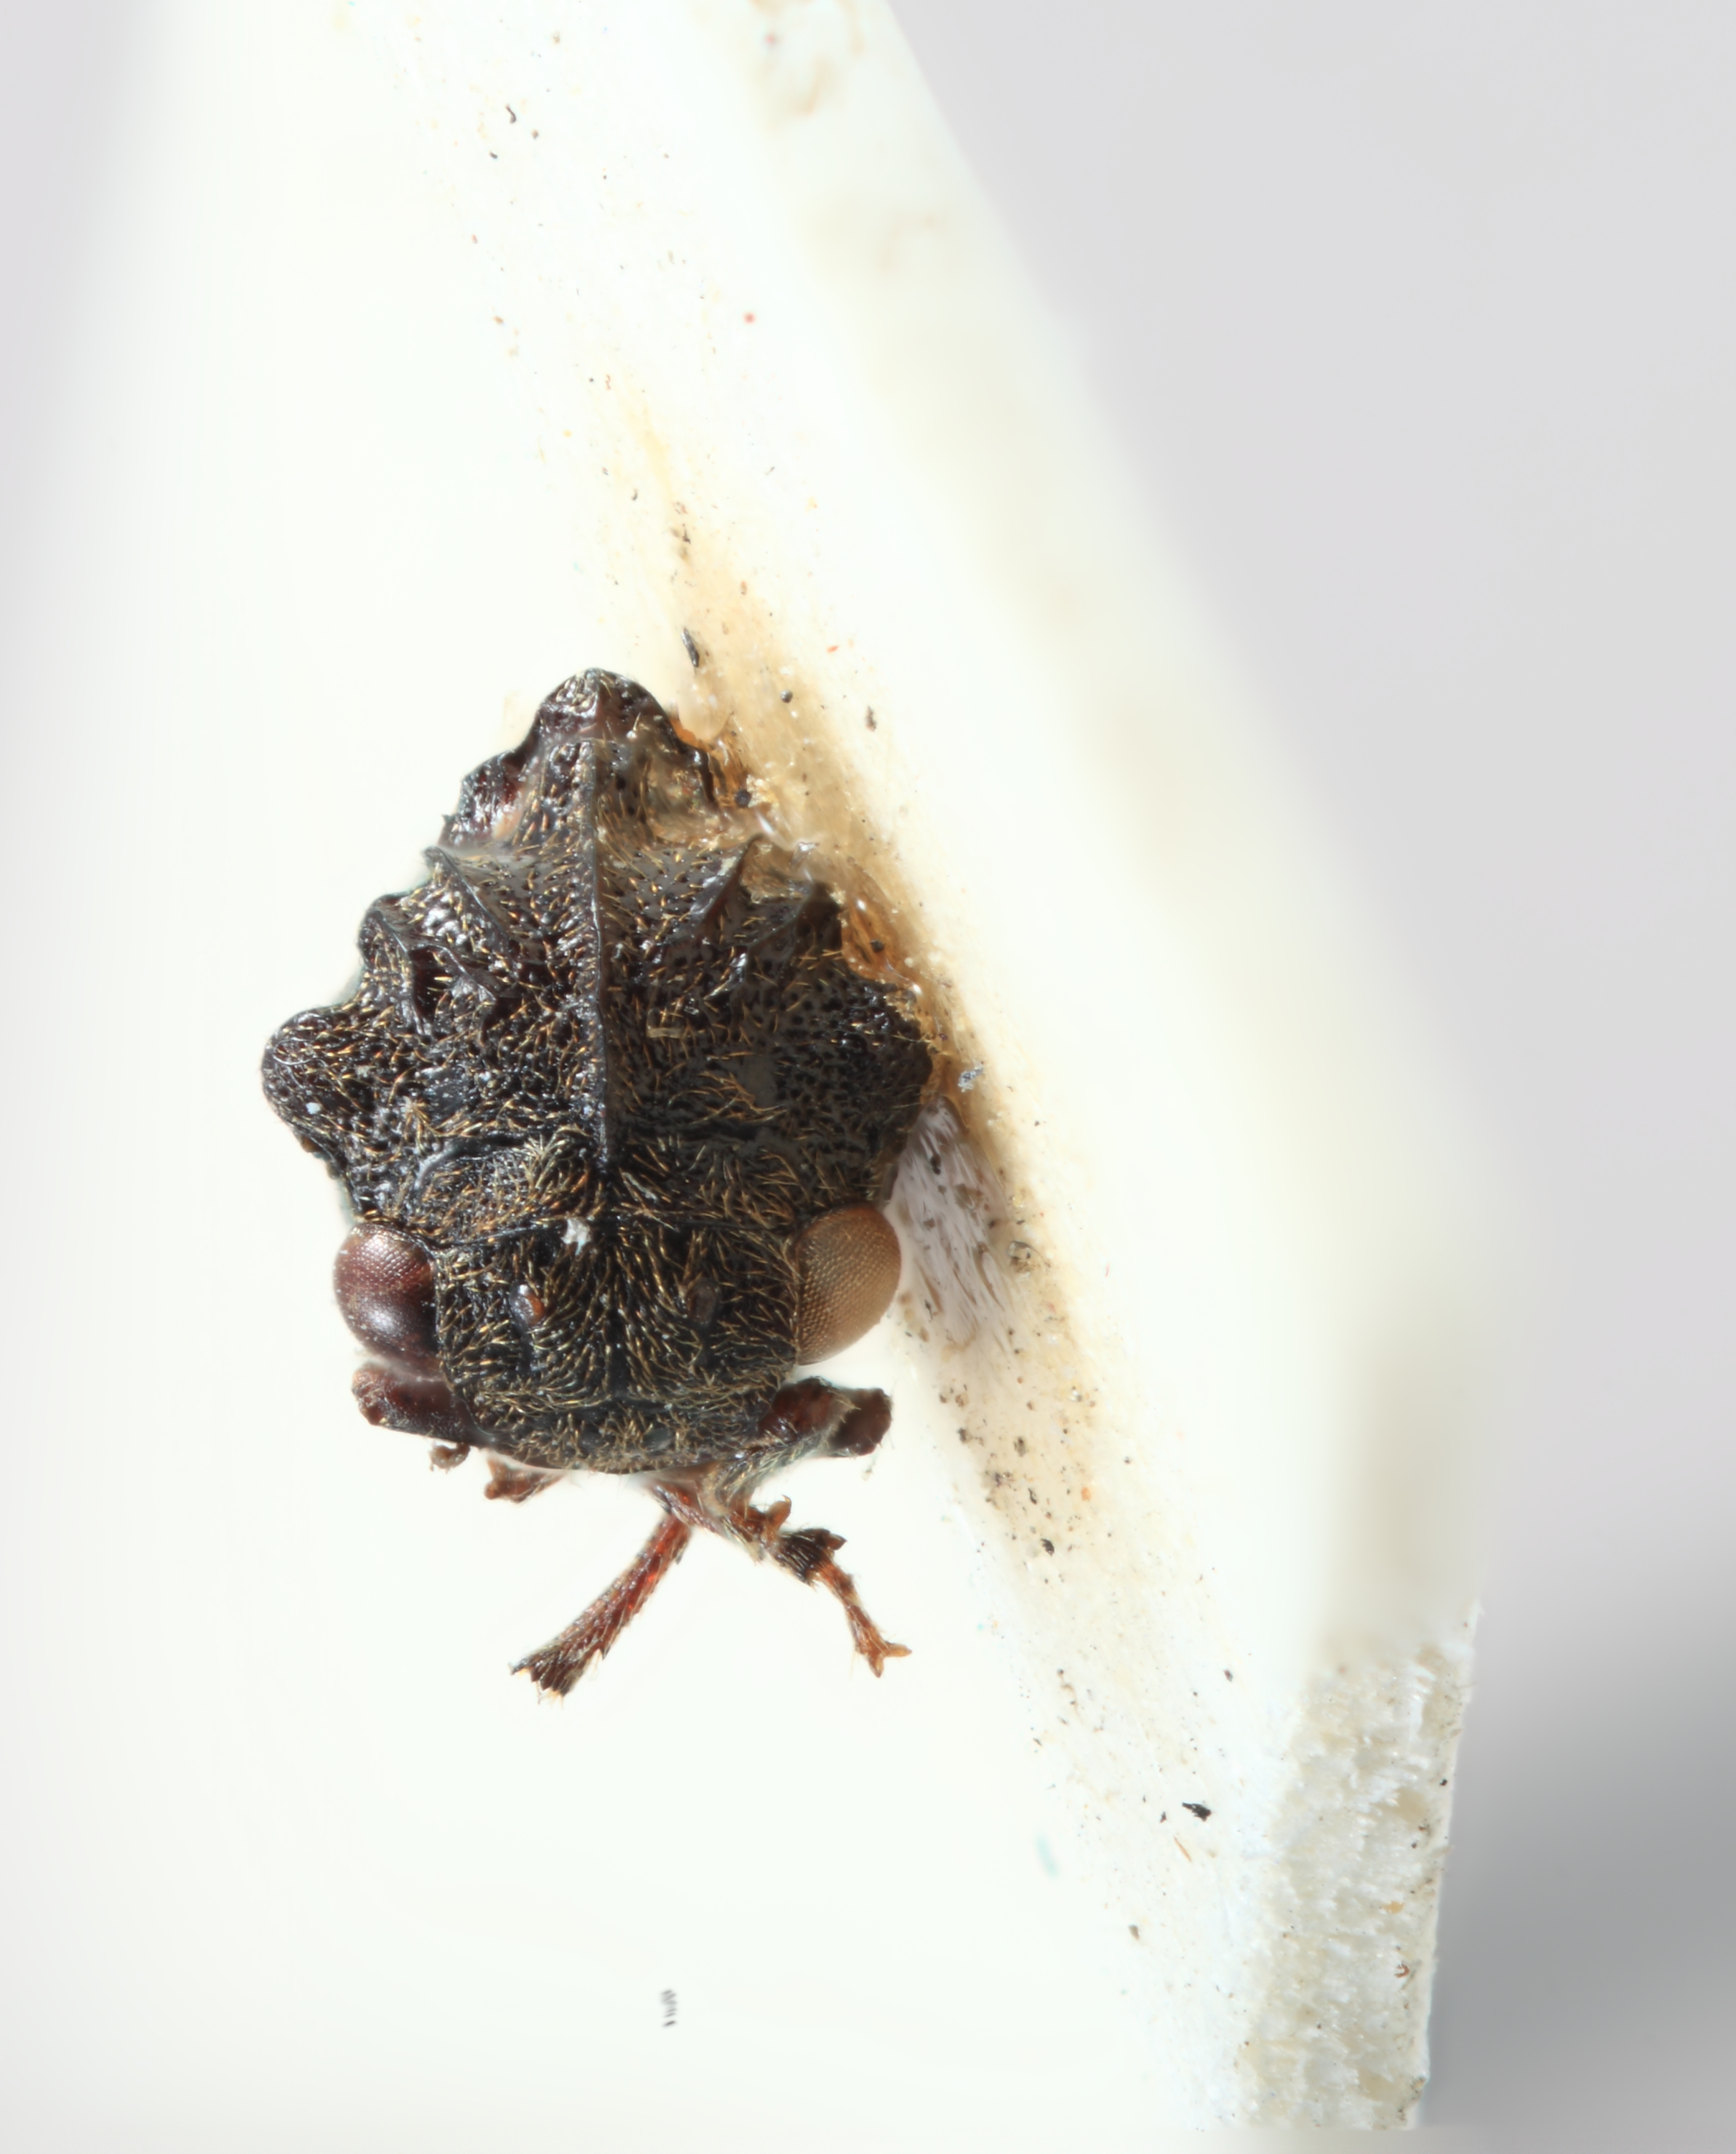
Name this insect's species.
Bolbonota bispinifera
